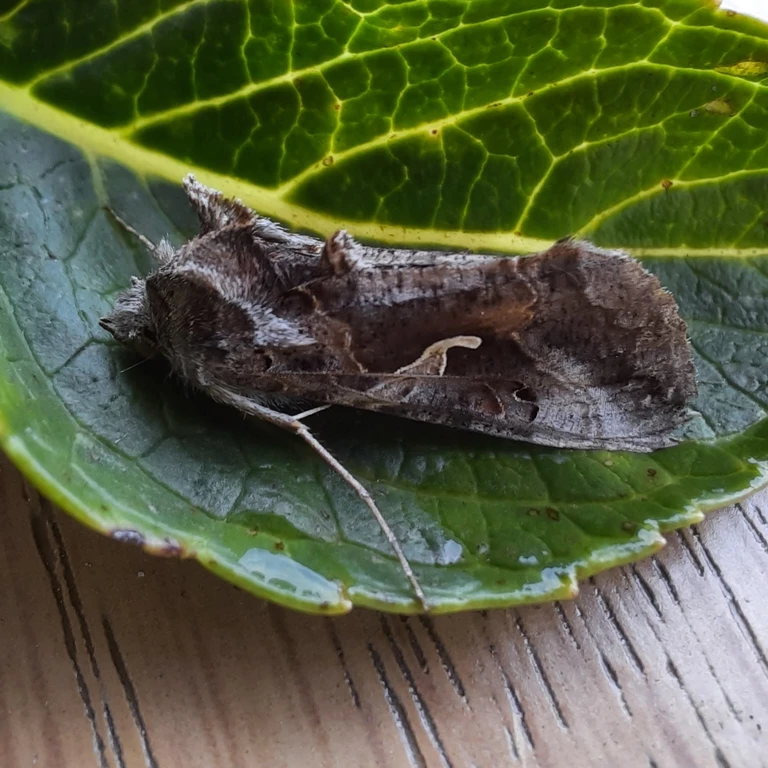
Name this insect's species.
Autographa gamma
